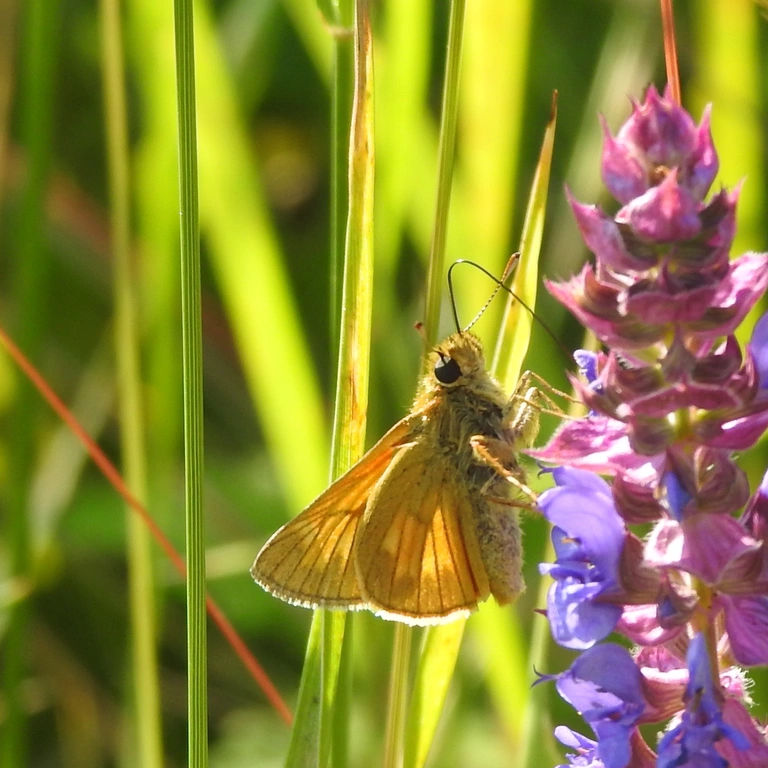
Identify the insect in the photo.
Ochlodes sylvanus (also Ochlodes venata)
